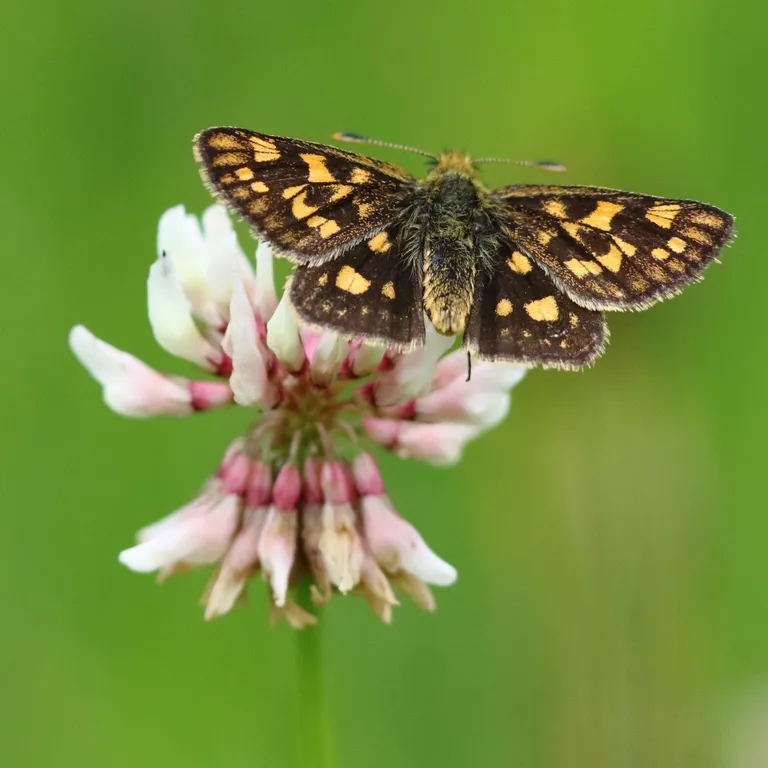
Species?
Carterocephalus palaemon
